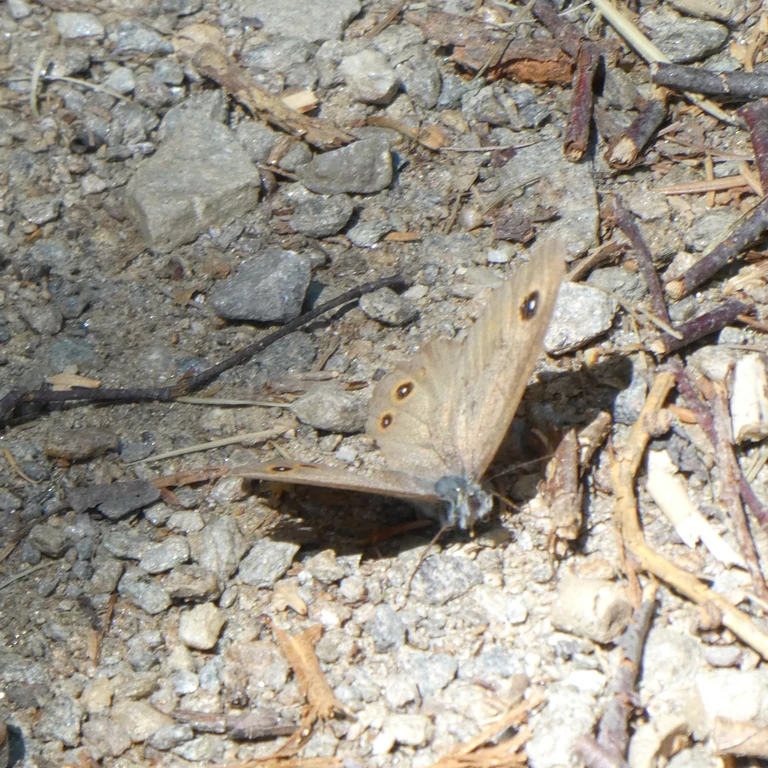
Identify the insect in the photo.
Lasiommata maera (also Pararge maera)
